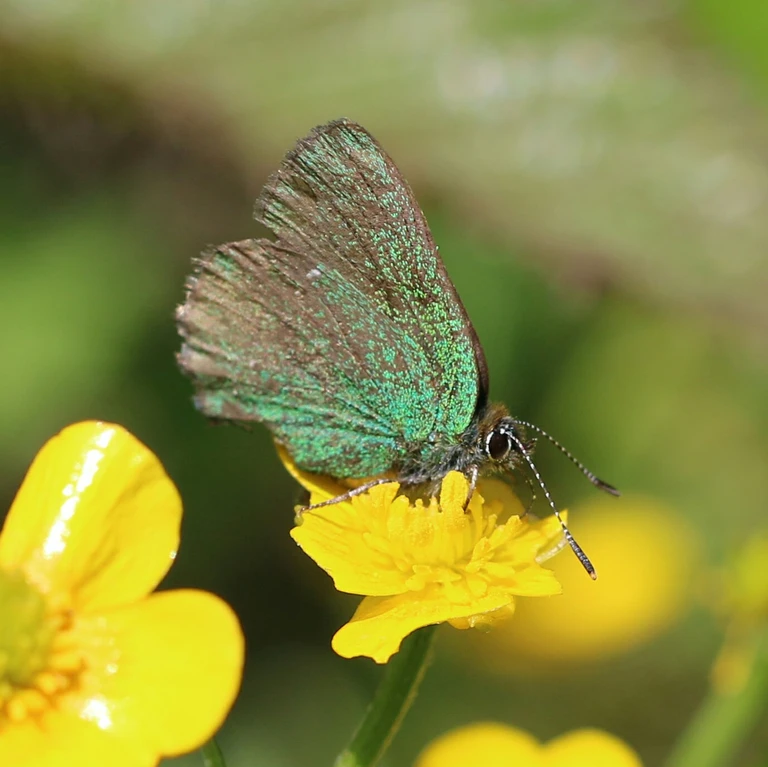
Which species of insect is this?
Callophrys rubi
